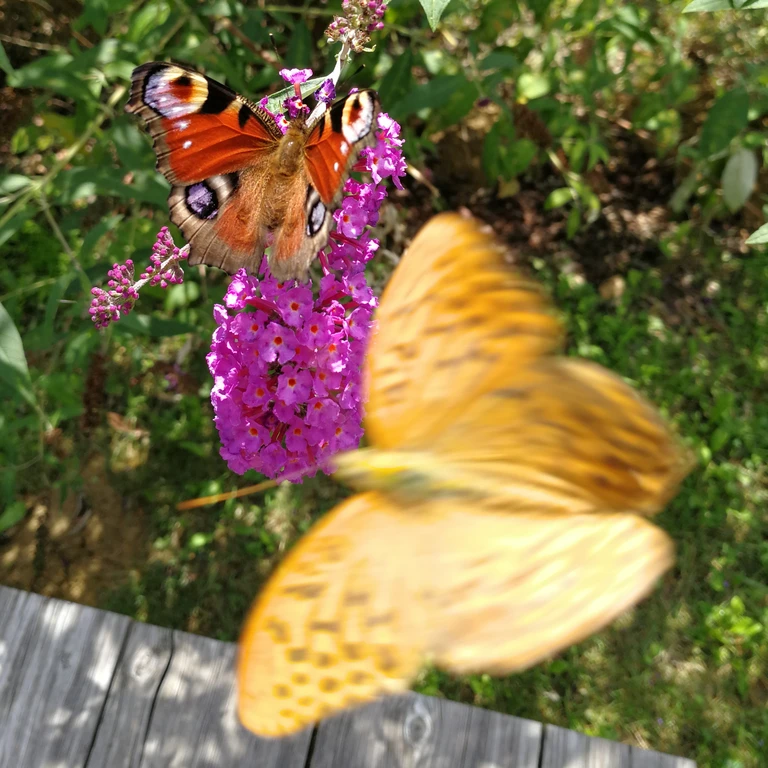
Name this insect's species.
Aglais io
